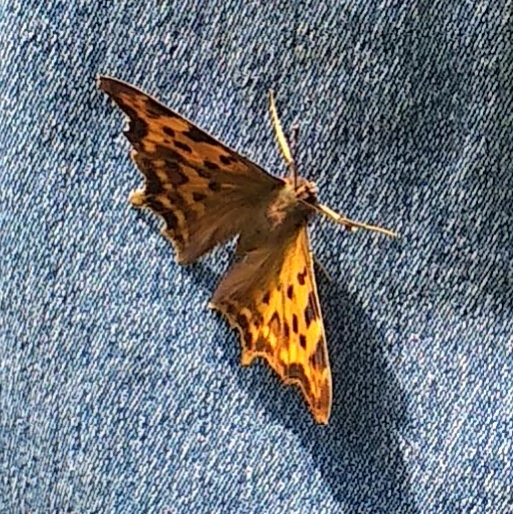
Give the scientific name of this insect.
Polygonia c-album
